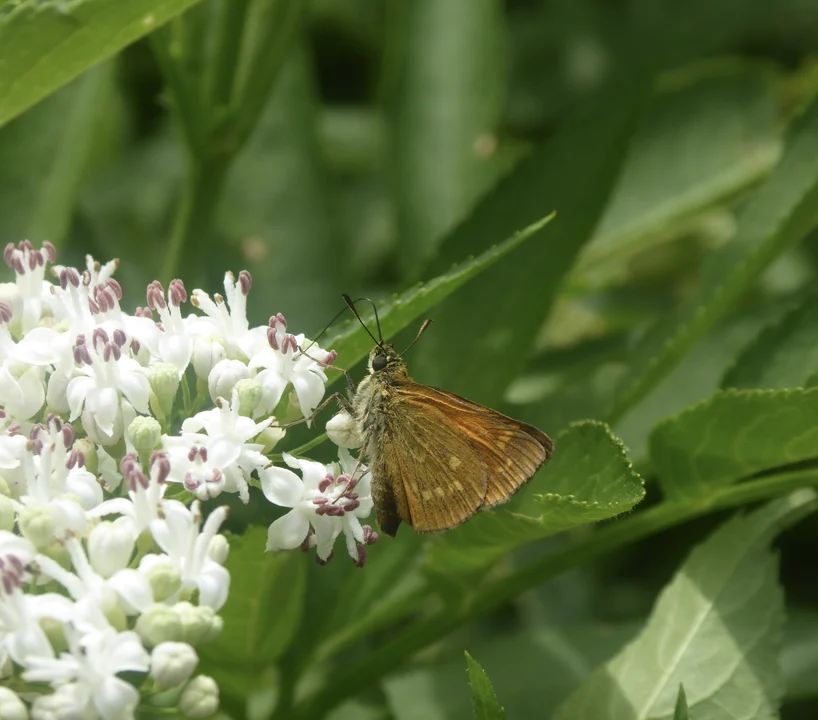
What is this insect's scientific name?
Ochlodes sylvanus (also Ochlodes venata)
